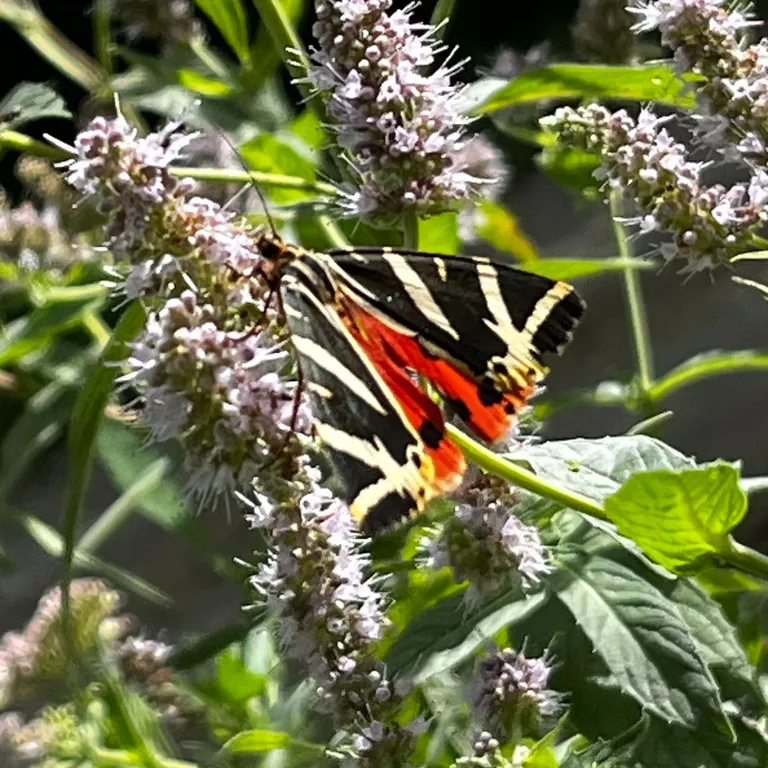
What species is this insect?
Euplagia quadripunctaria
